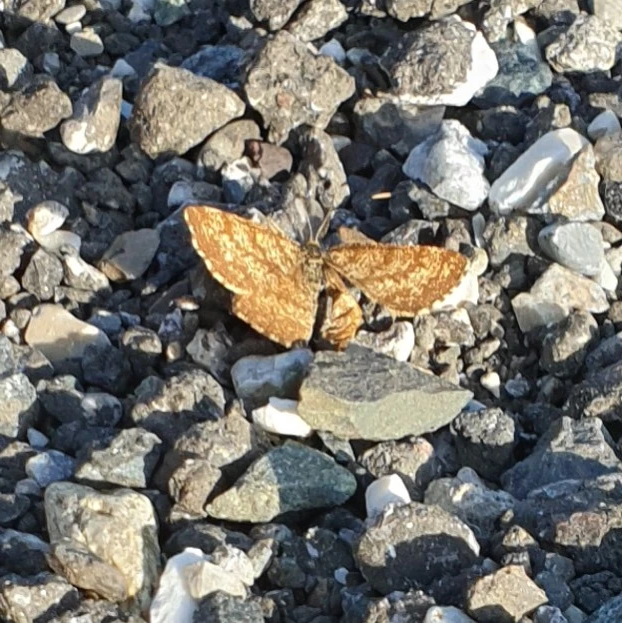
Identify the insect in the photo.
Ematurga atomaria
